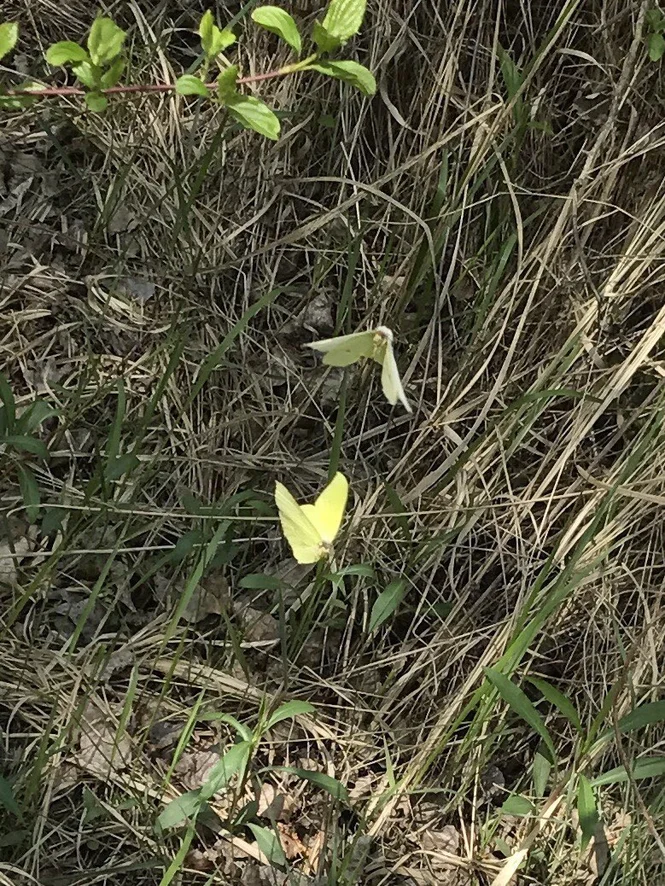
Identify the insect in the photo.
Gonepteryx rhamni
